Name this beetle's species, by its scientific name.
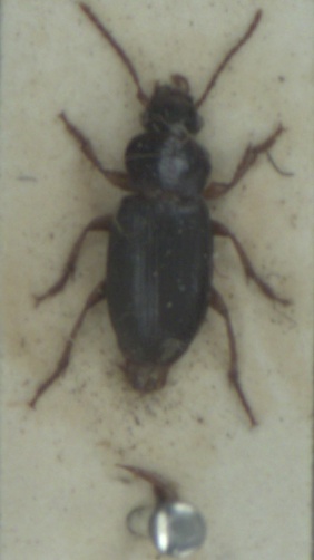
Ophonus rufibarbis
